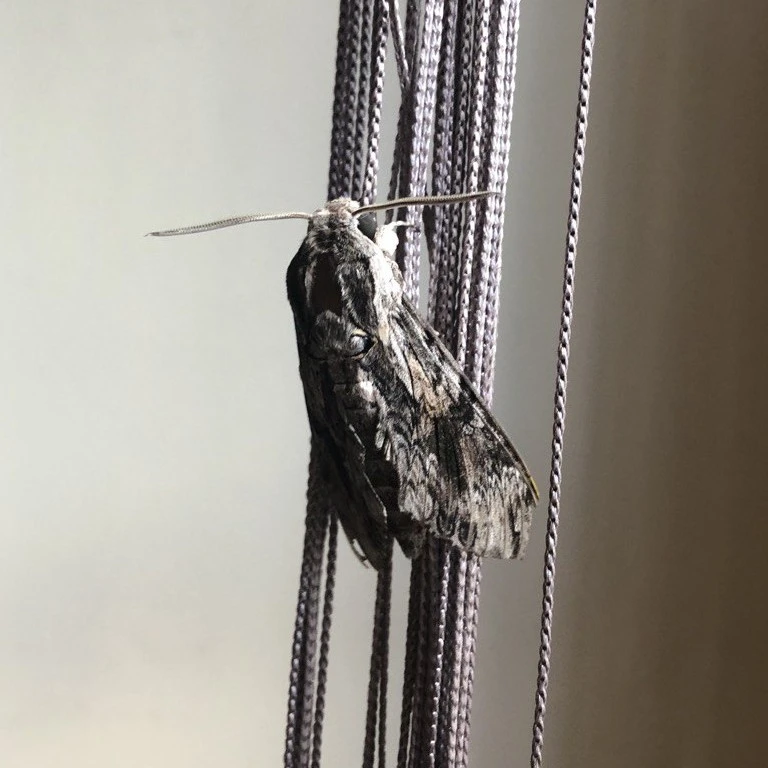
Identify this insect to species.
Agrius convolvuli
